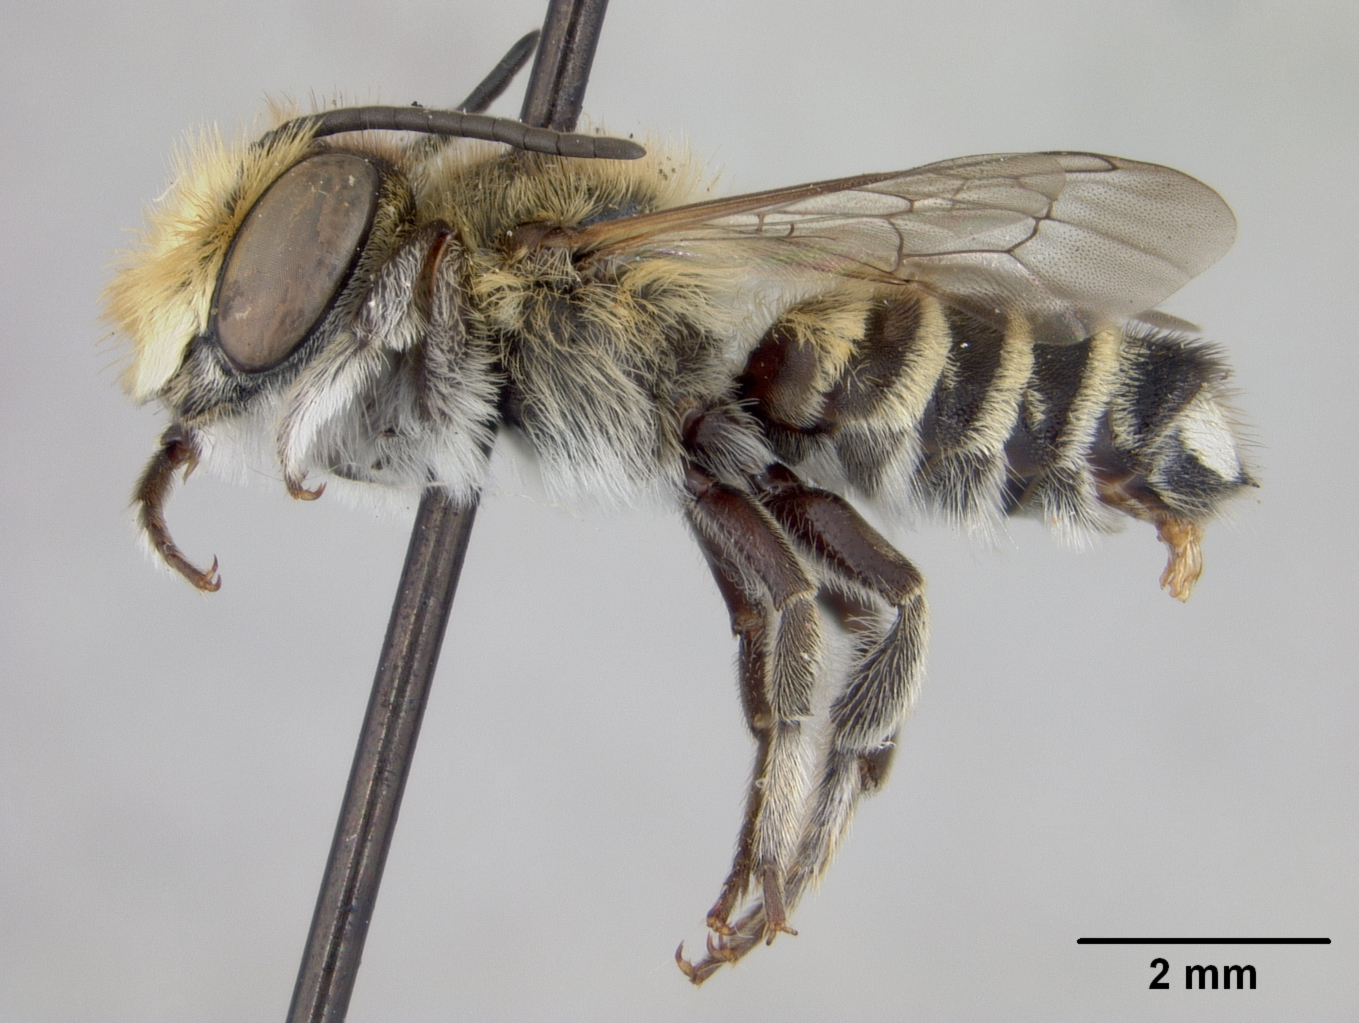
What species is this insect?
Megachile timberlakei
